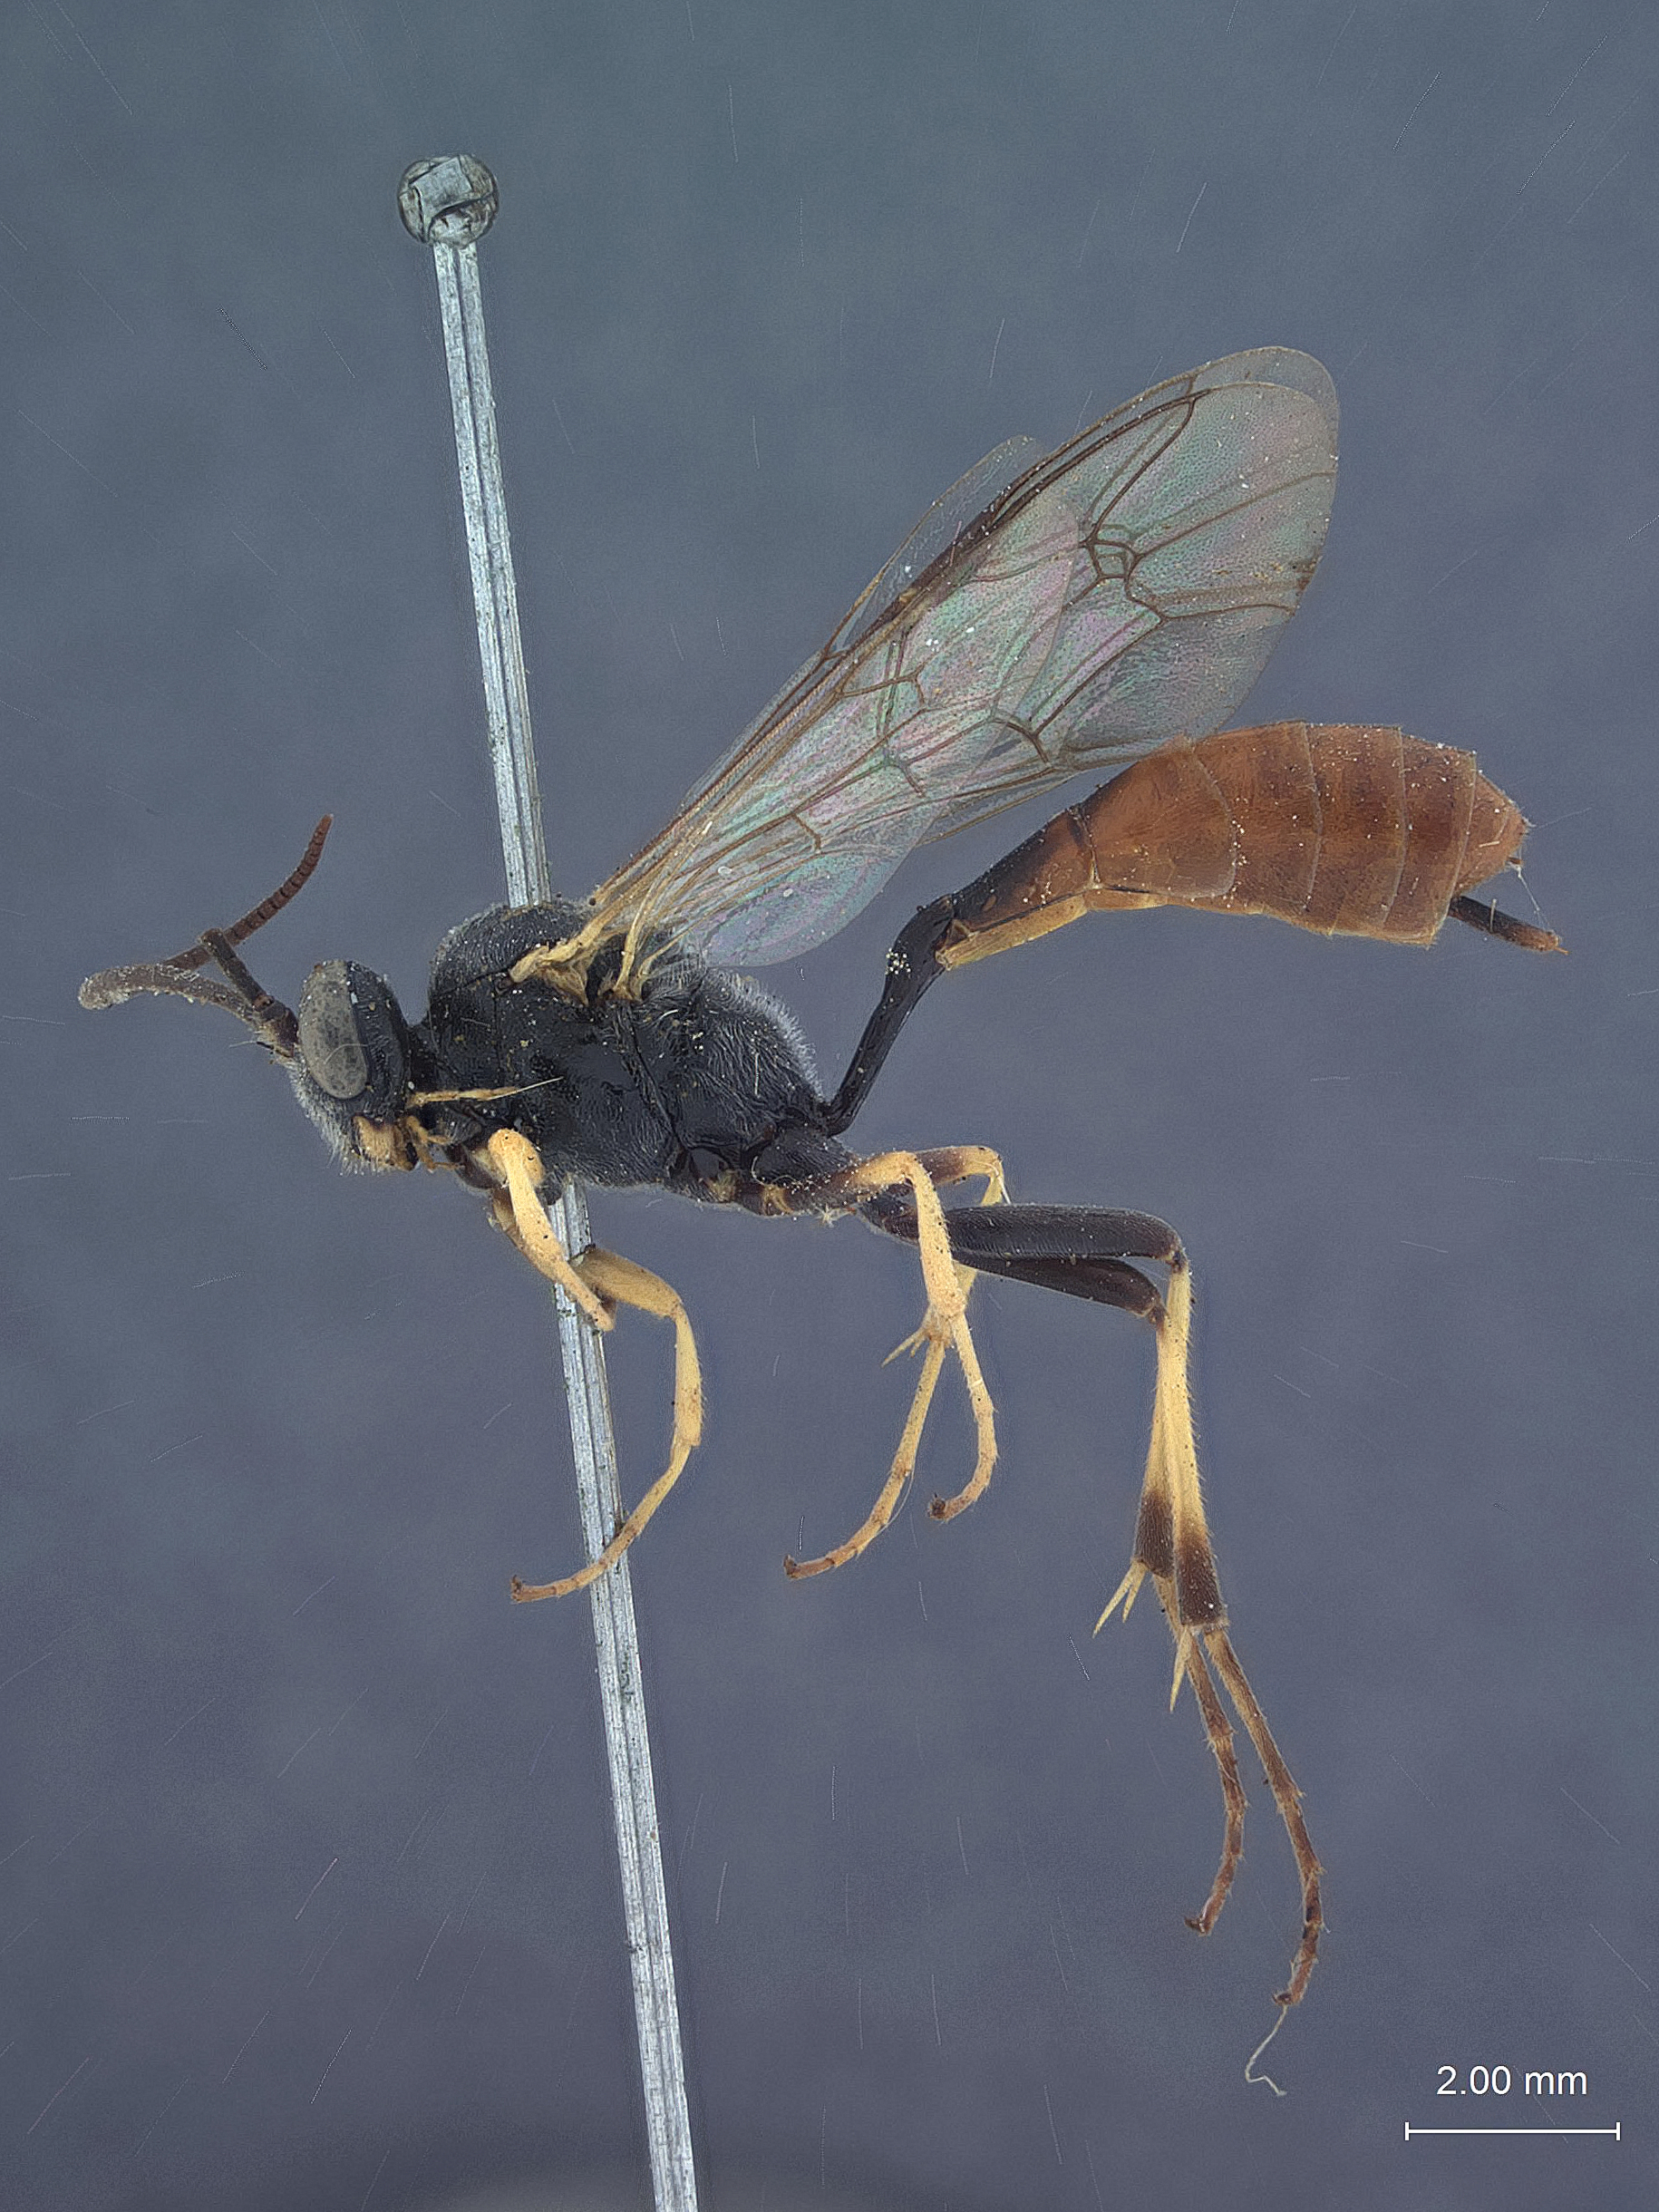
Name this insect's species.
Campoplegidea diversella
